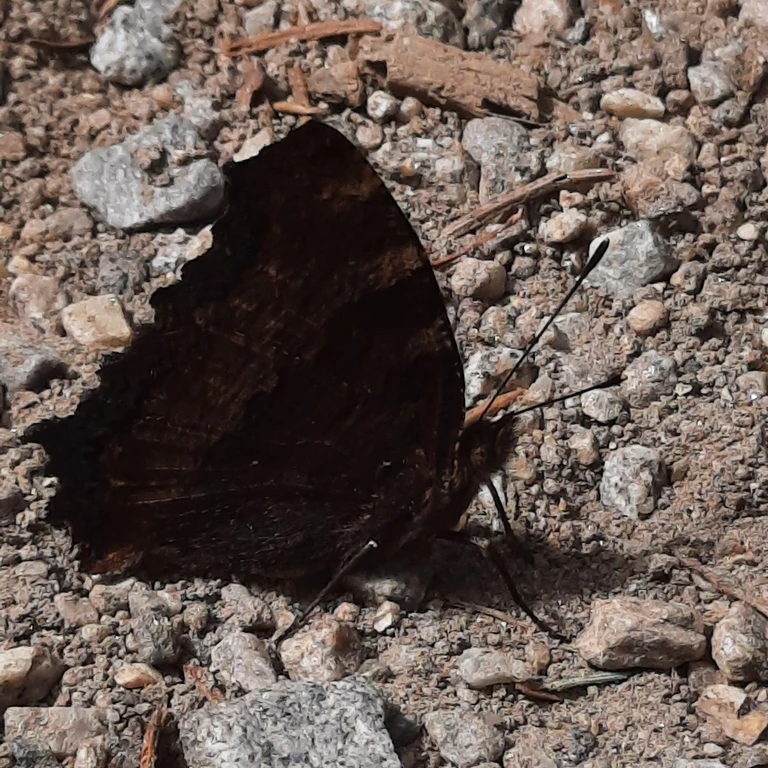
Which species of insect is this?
Nymphalis polychloros
